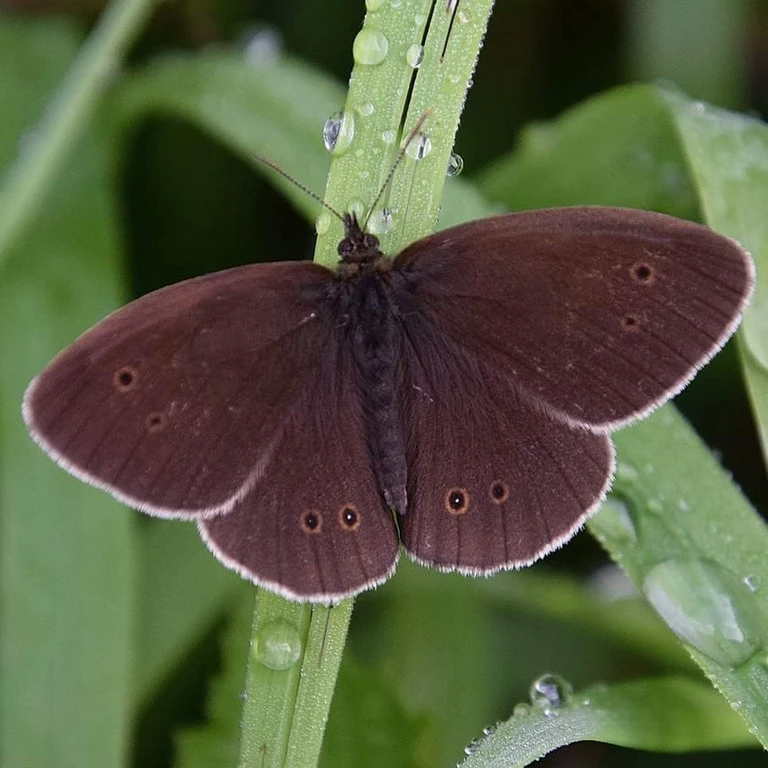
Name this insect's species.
Aphantopus hyperantus
